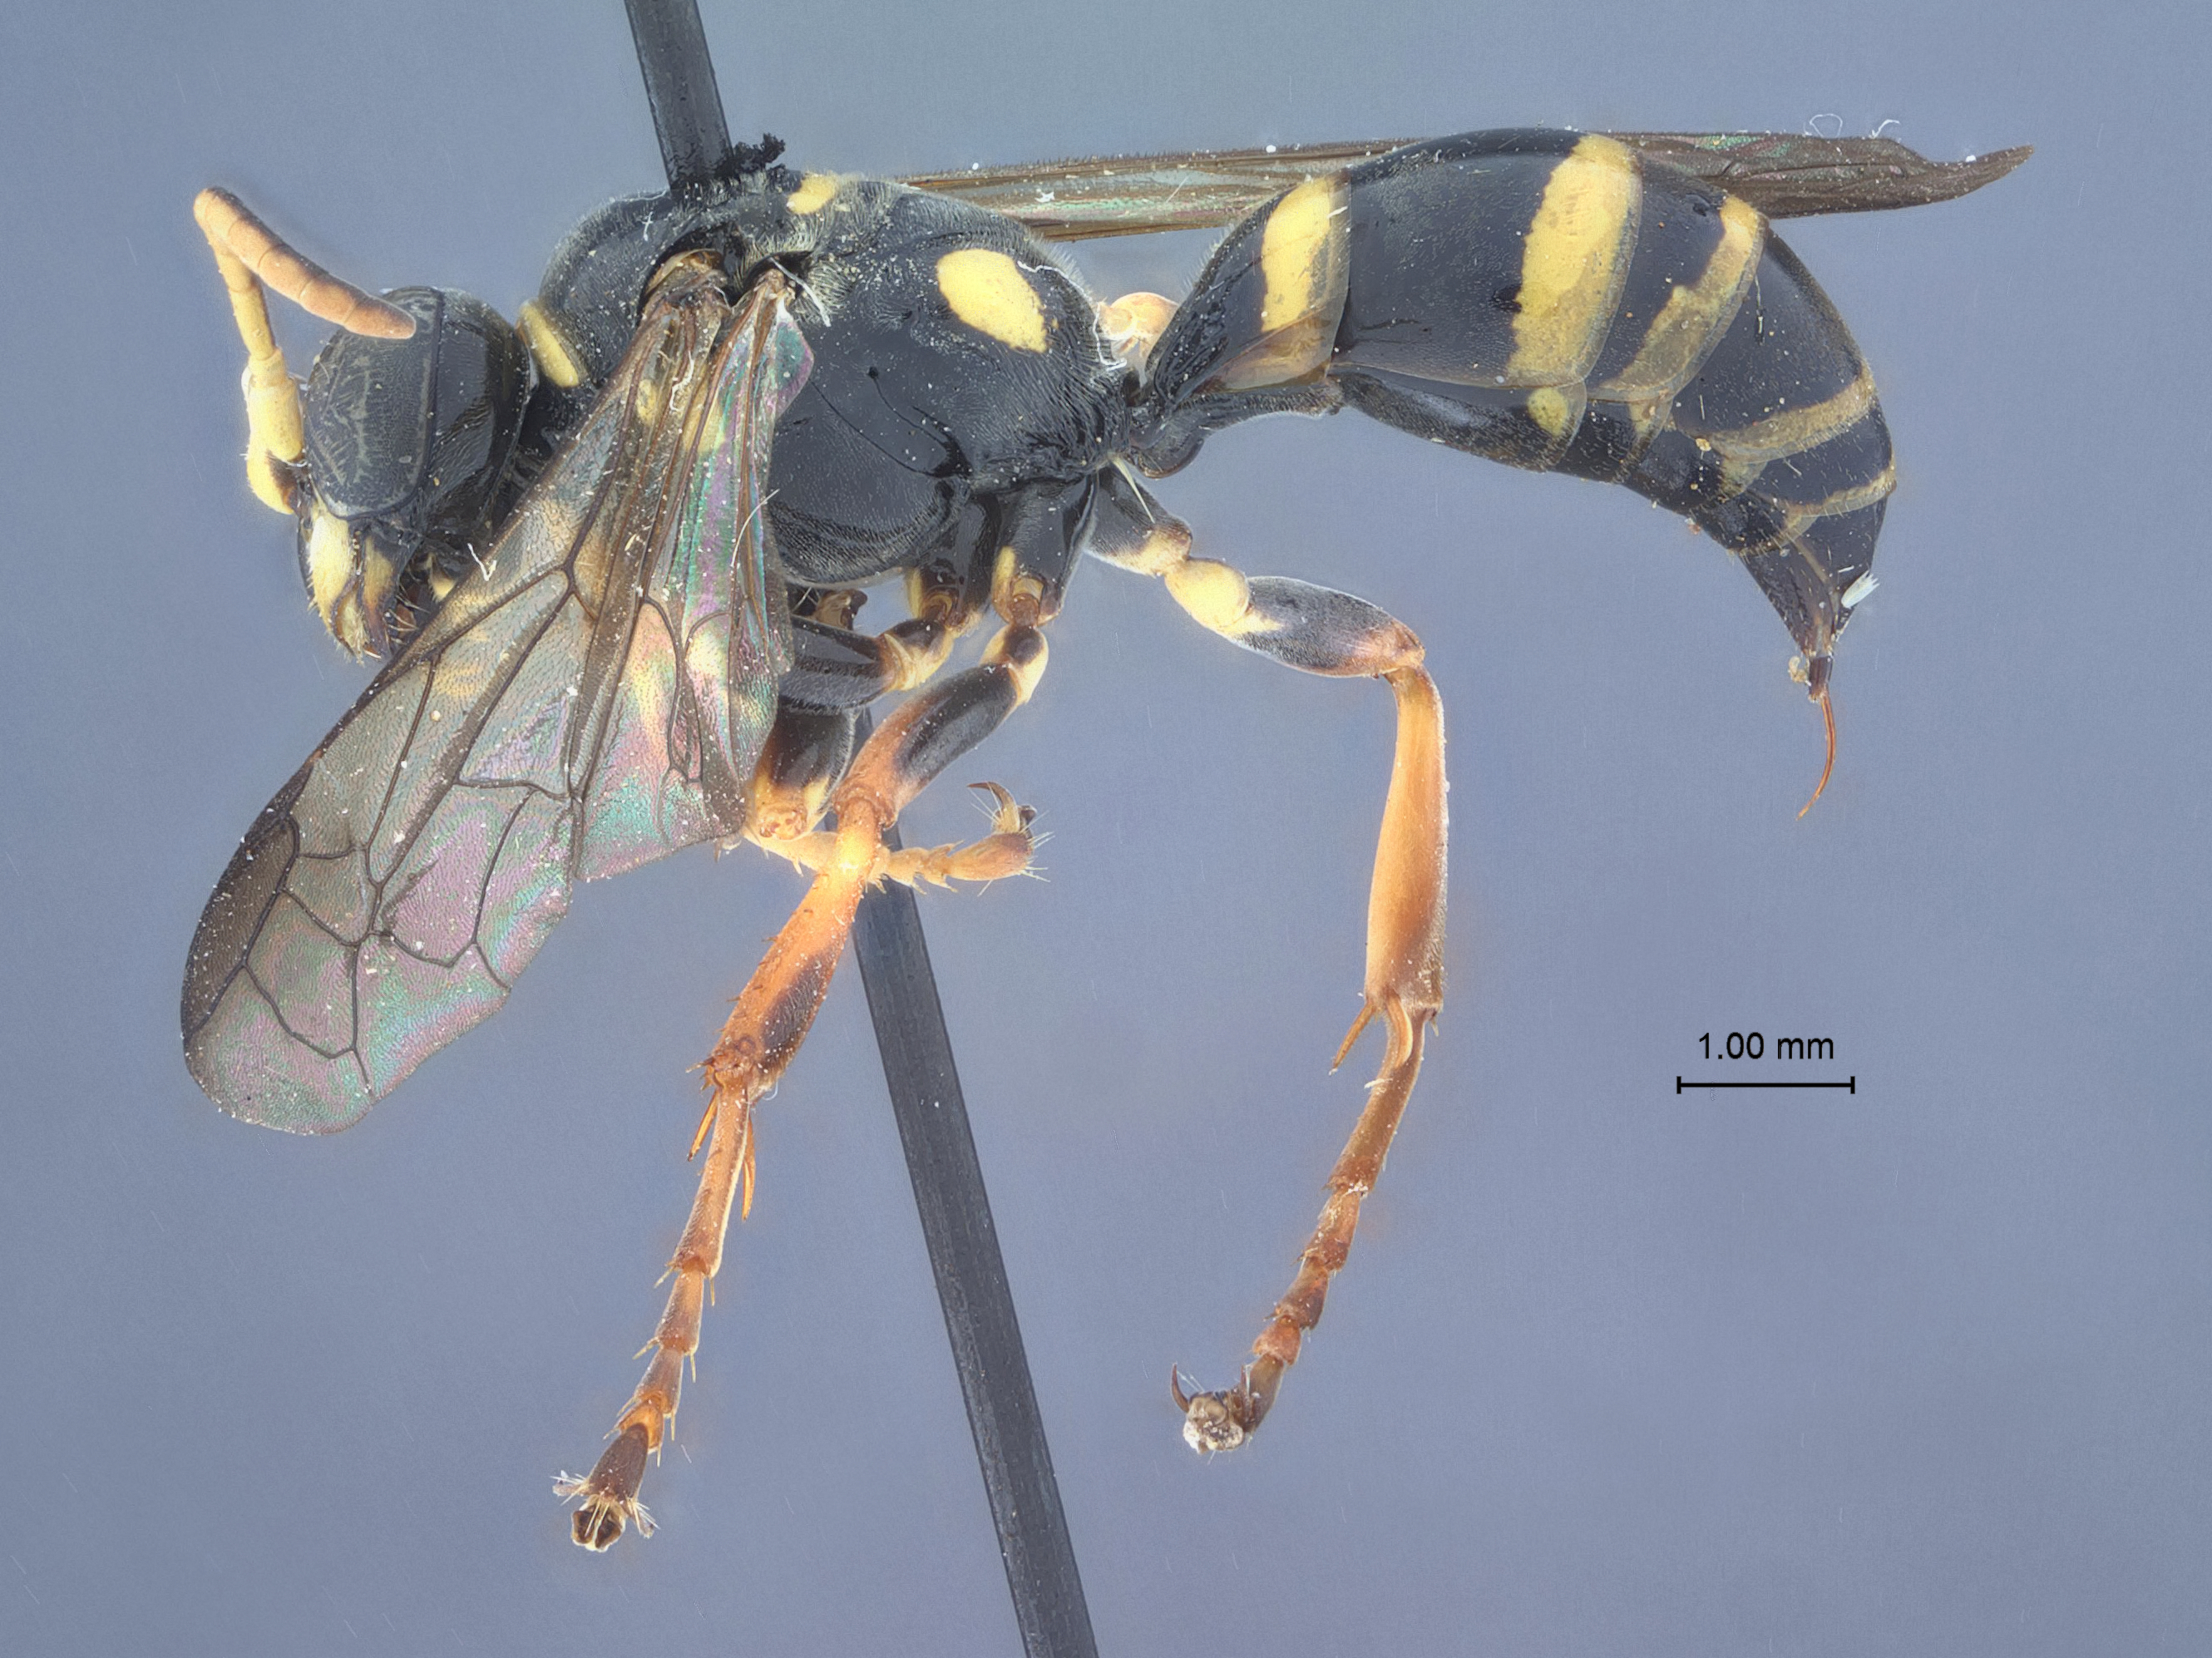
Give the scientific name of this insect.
Gorytes deceptor
